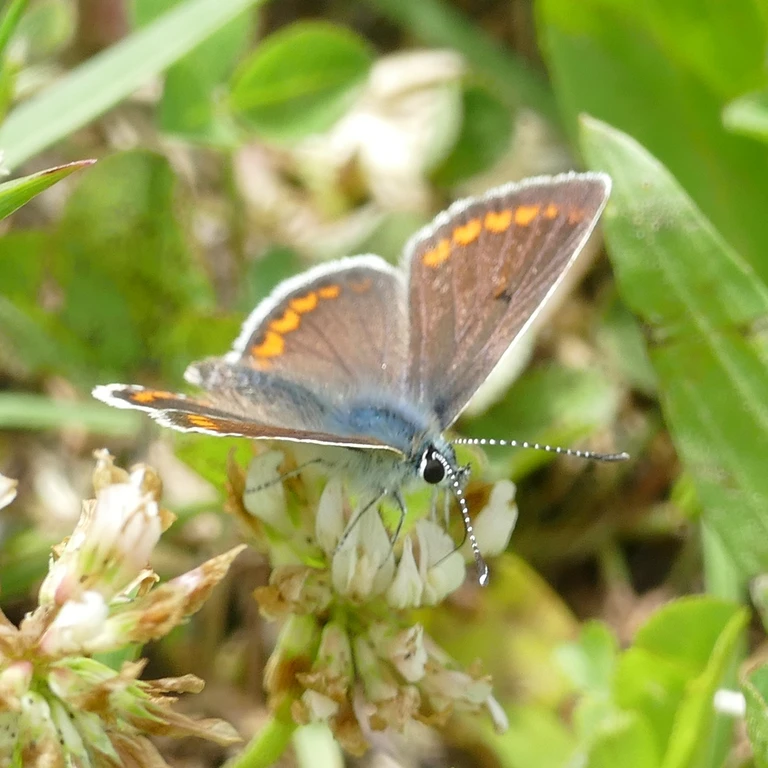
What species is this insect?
Aricia agestis/artaxerxes
